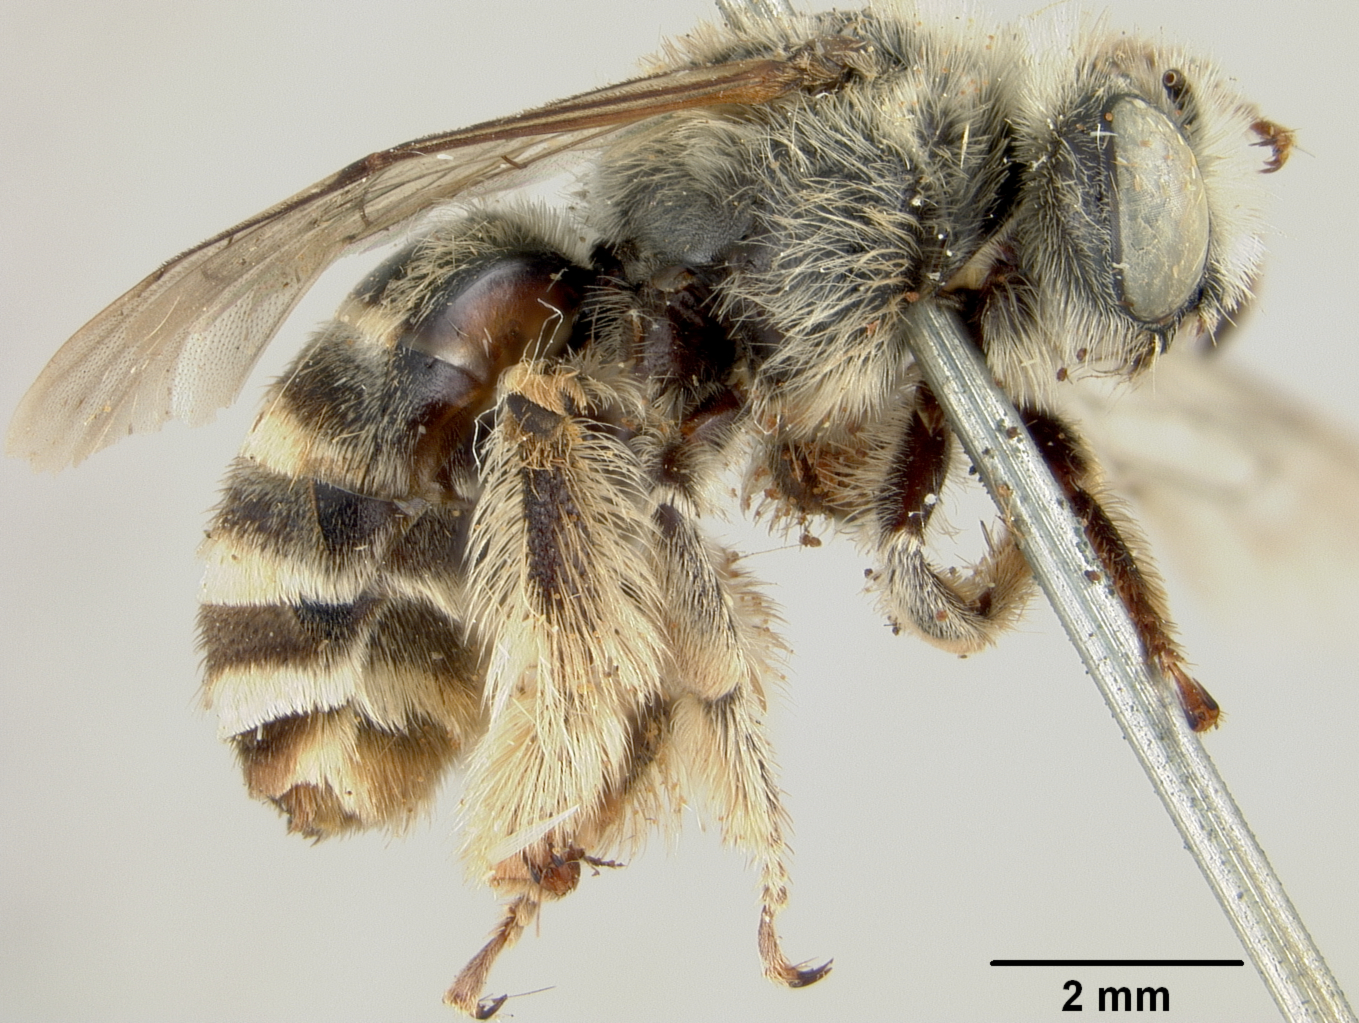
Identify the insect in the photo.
Melissodes albocincta
